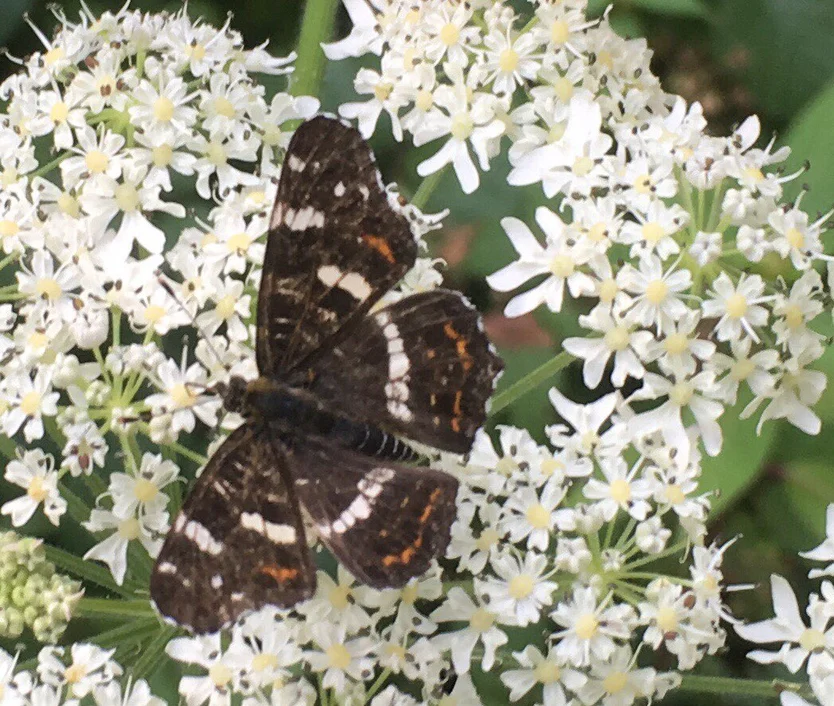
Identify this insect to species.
Araschnia levana
